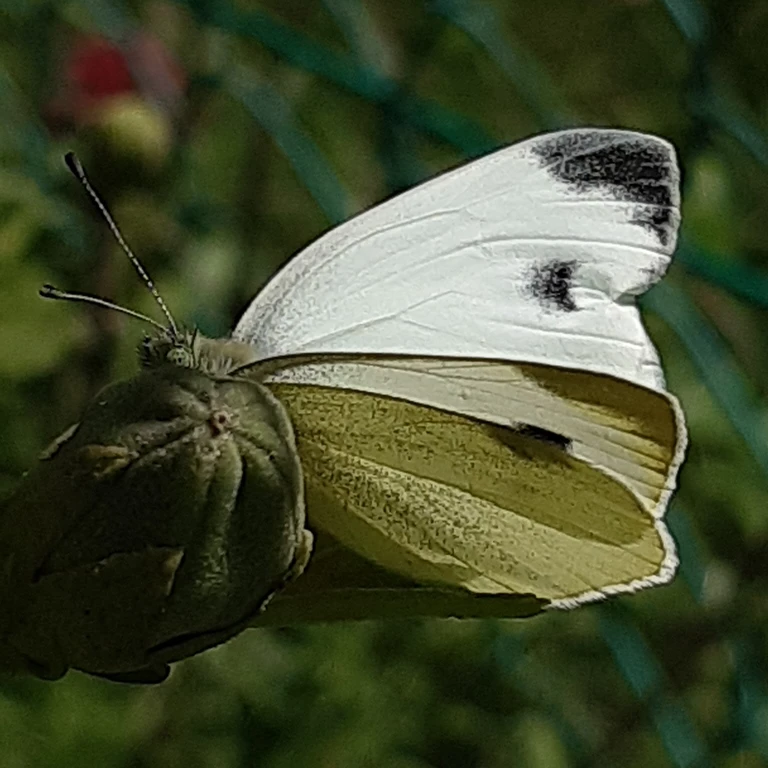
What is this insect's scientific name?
Pieris mannii
